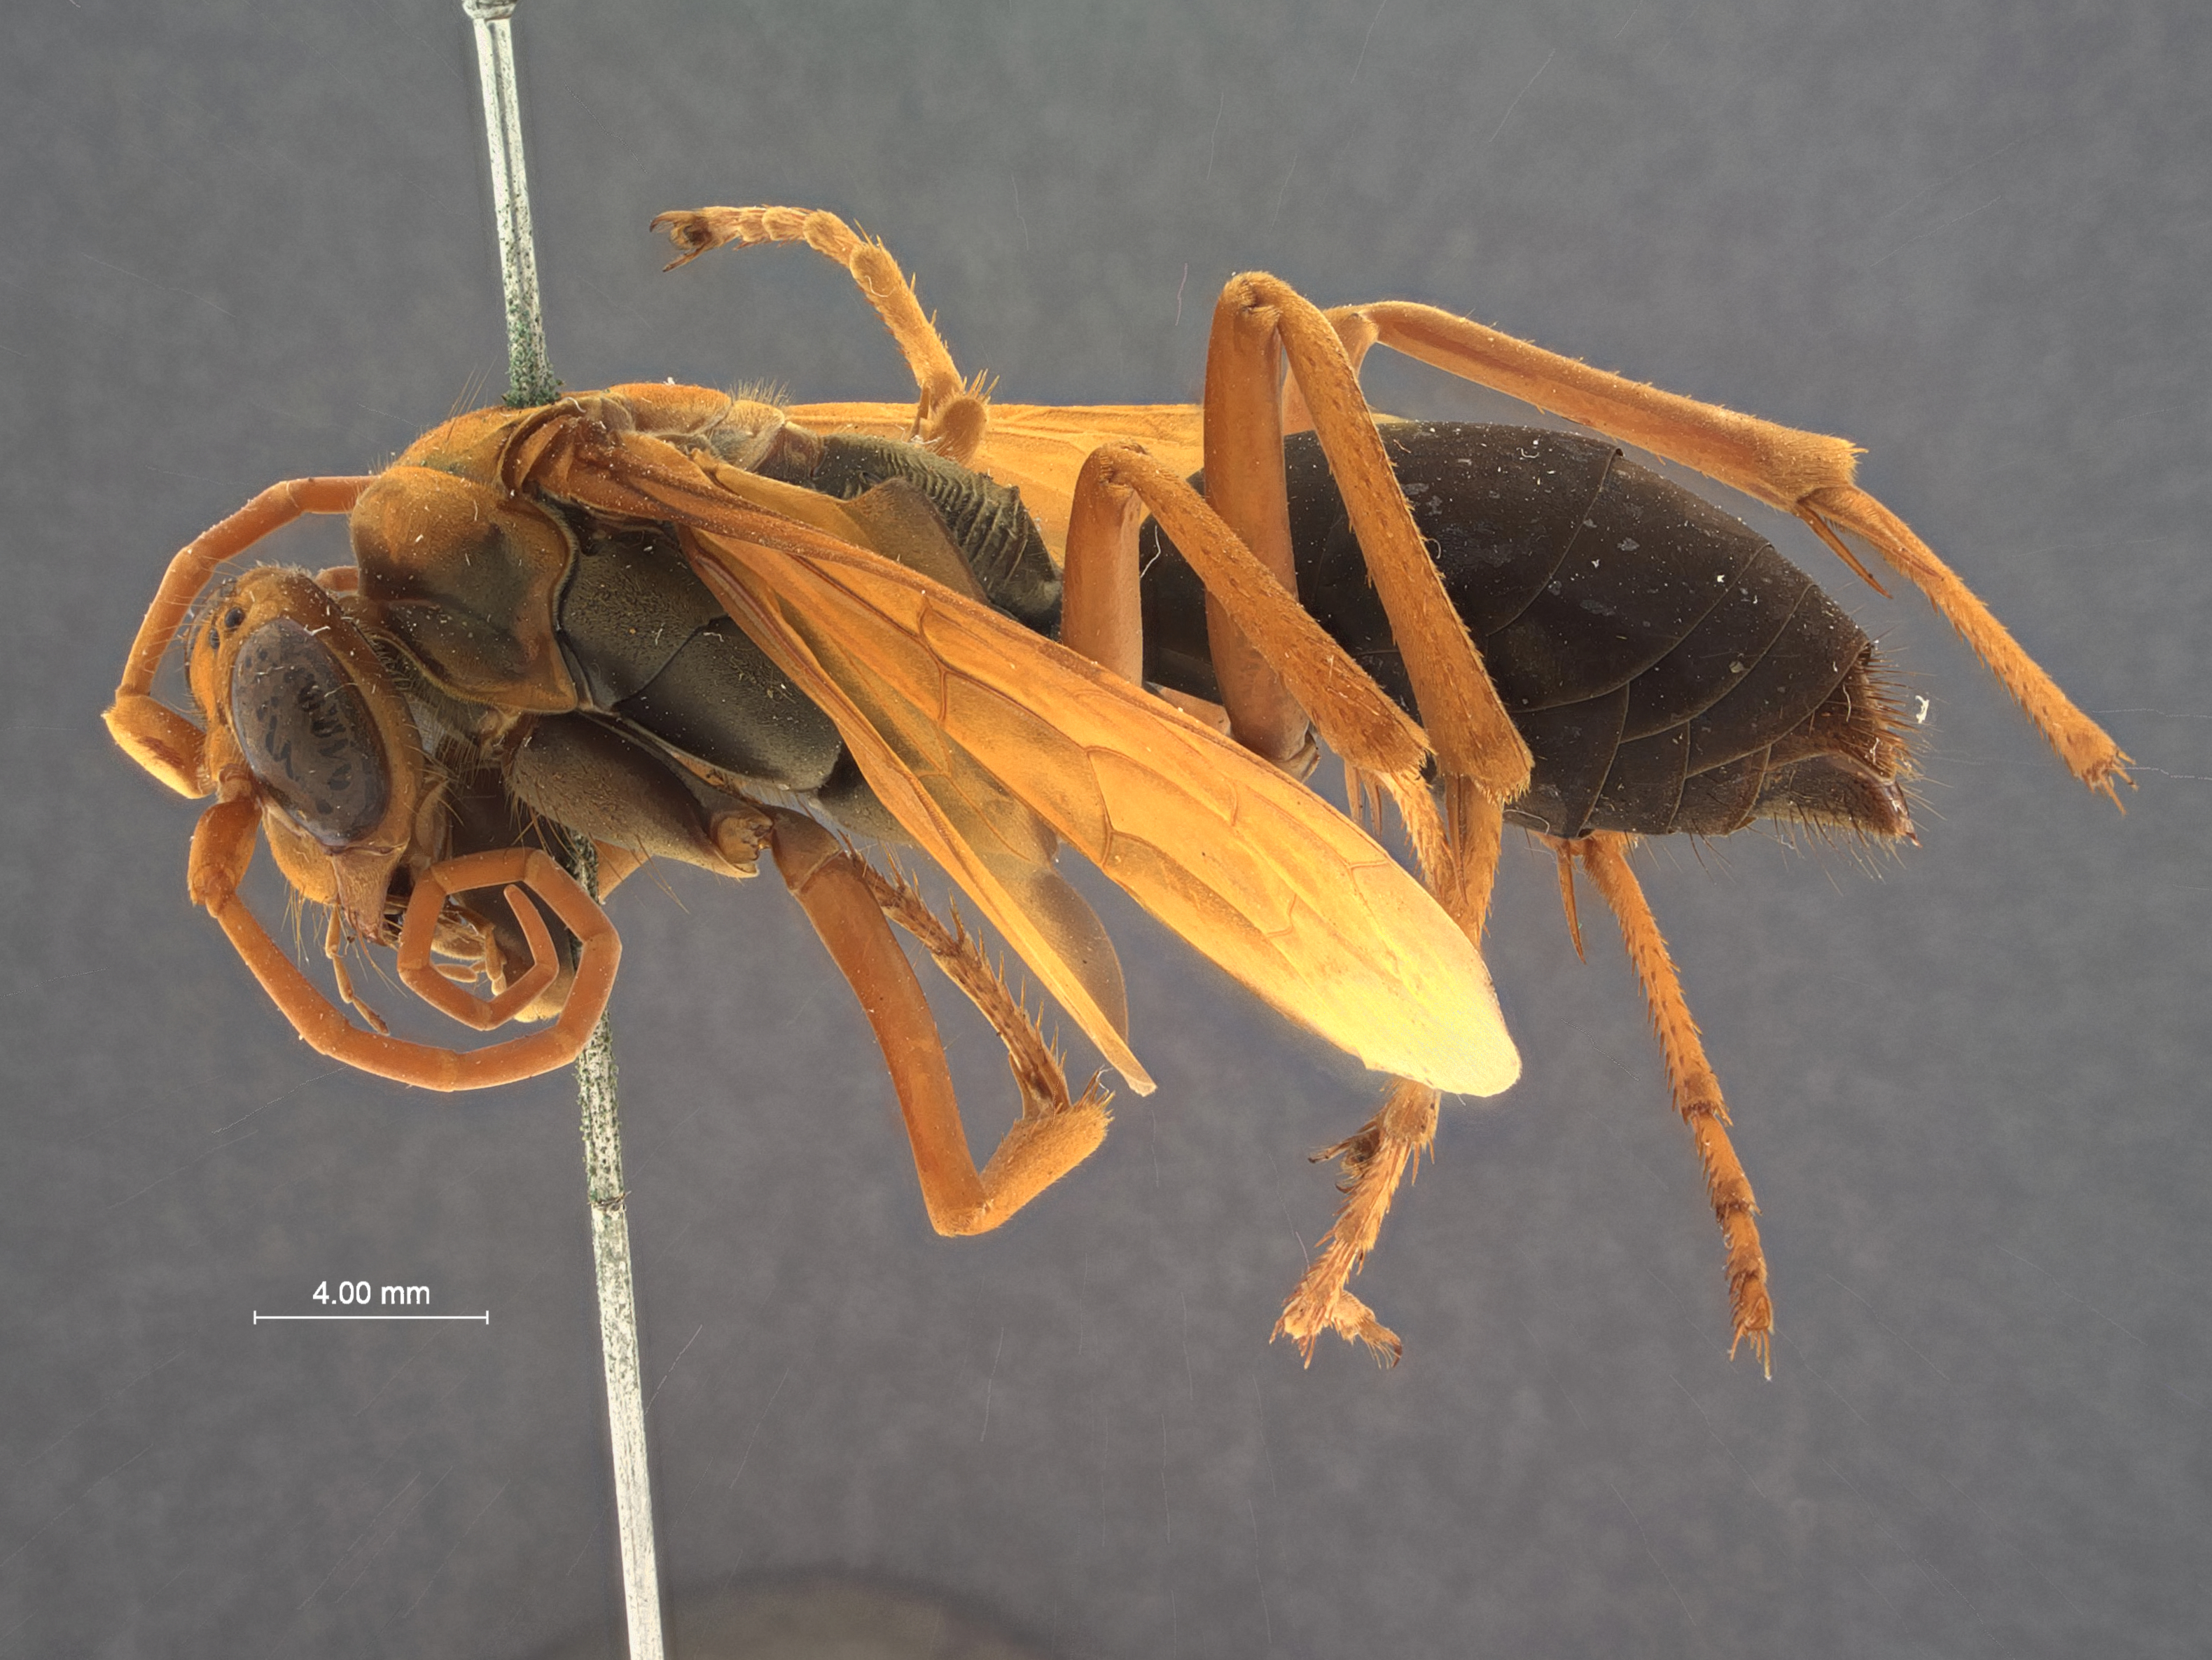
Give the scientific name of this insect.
Hemipepsis banksi
